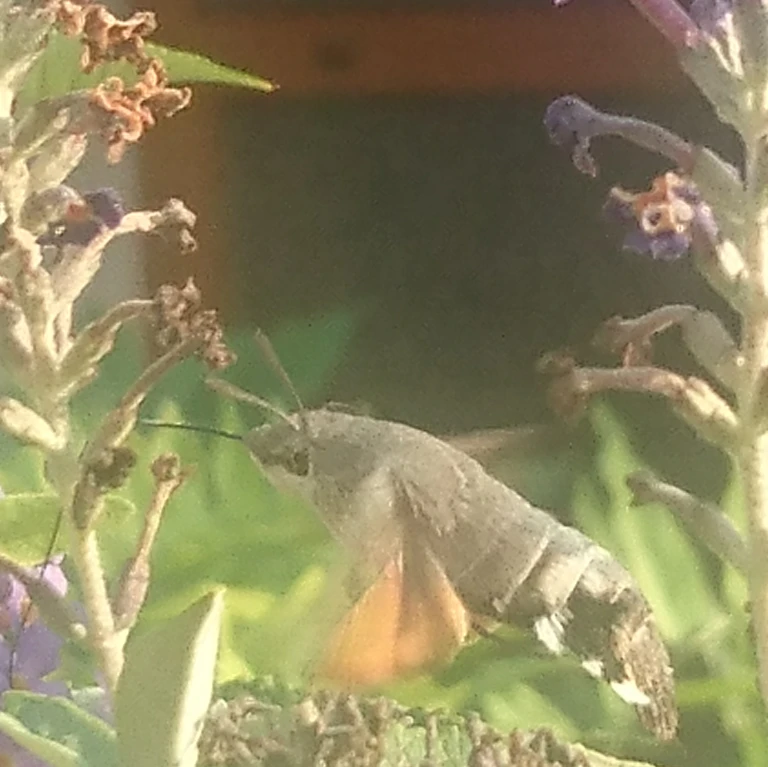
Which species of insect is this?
Macroglossum stellatarum
